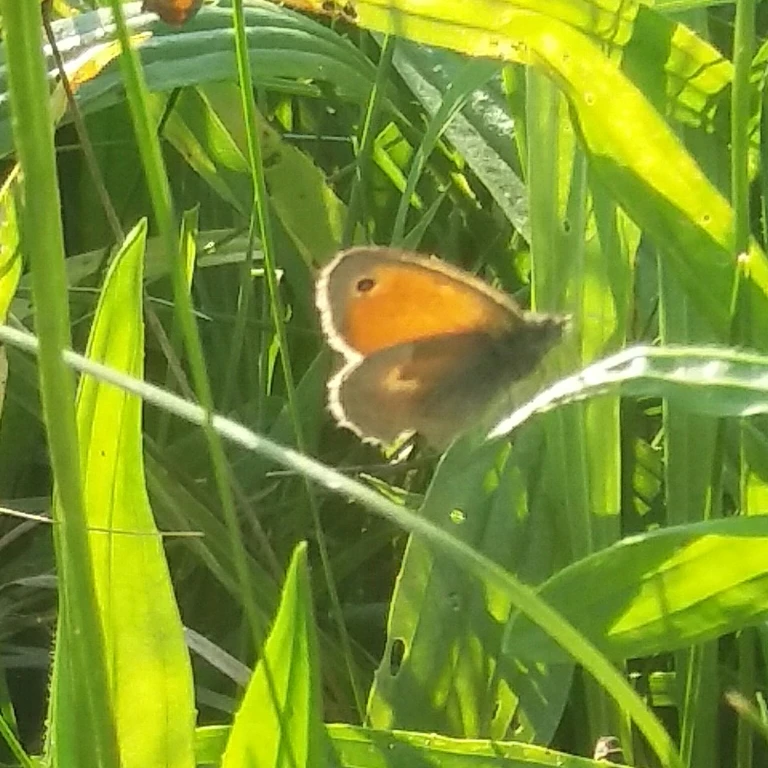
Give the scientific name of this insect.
Coenonympha pamphilus
